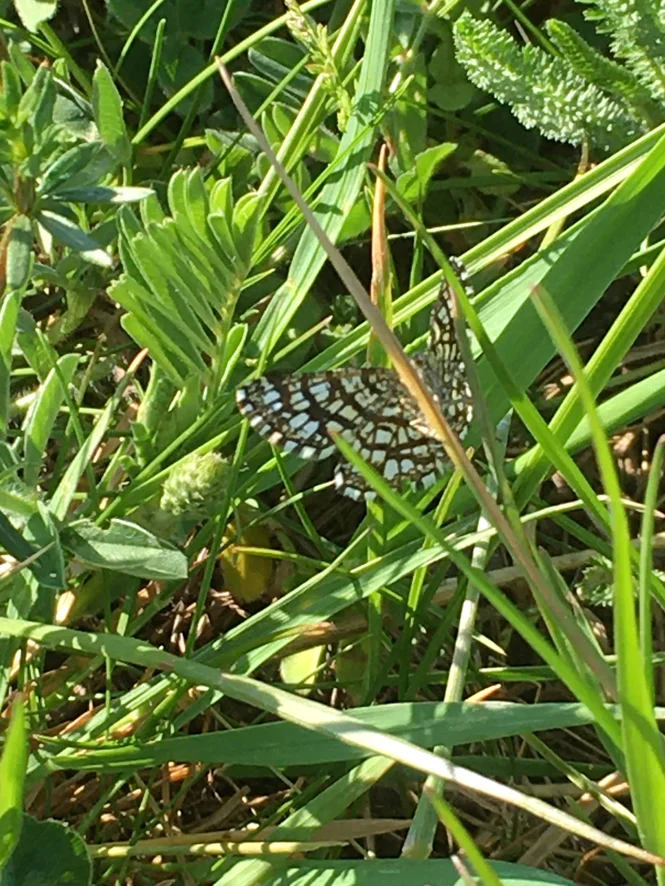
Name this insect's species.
Chiasmia clathrata
